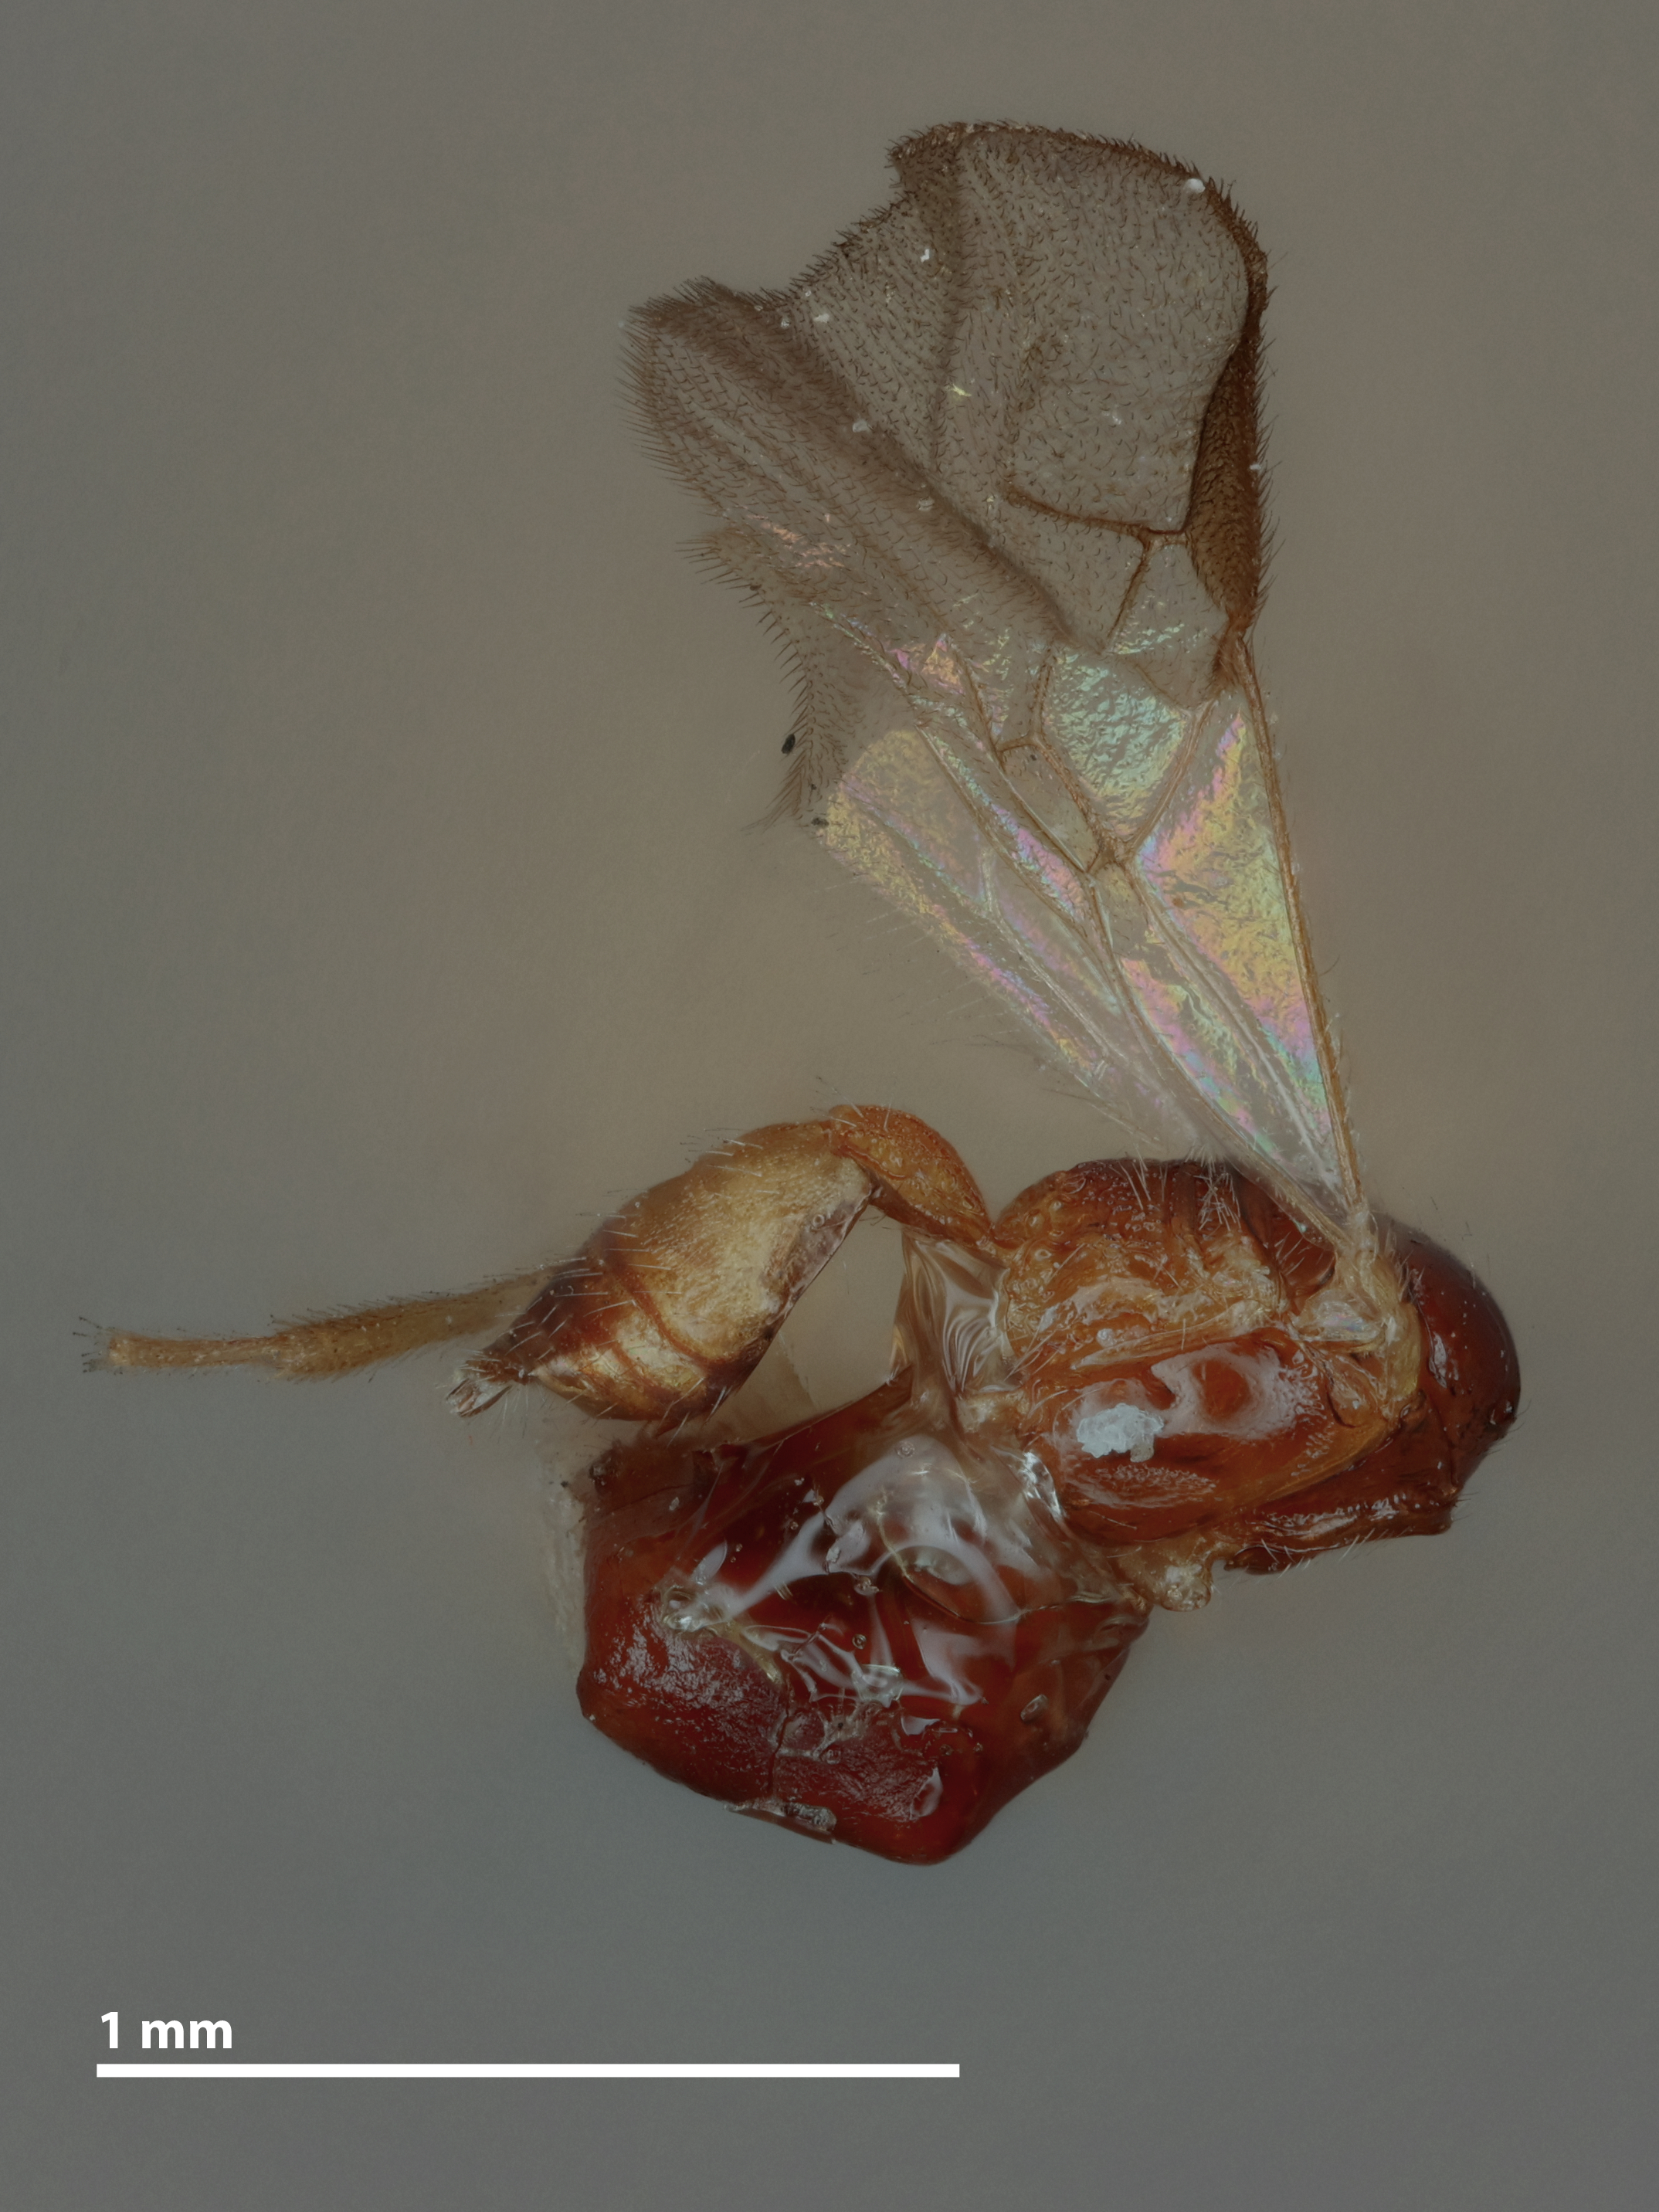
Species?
Opius gracillariae
